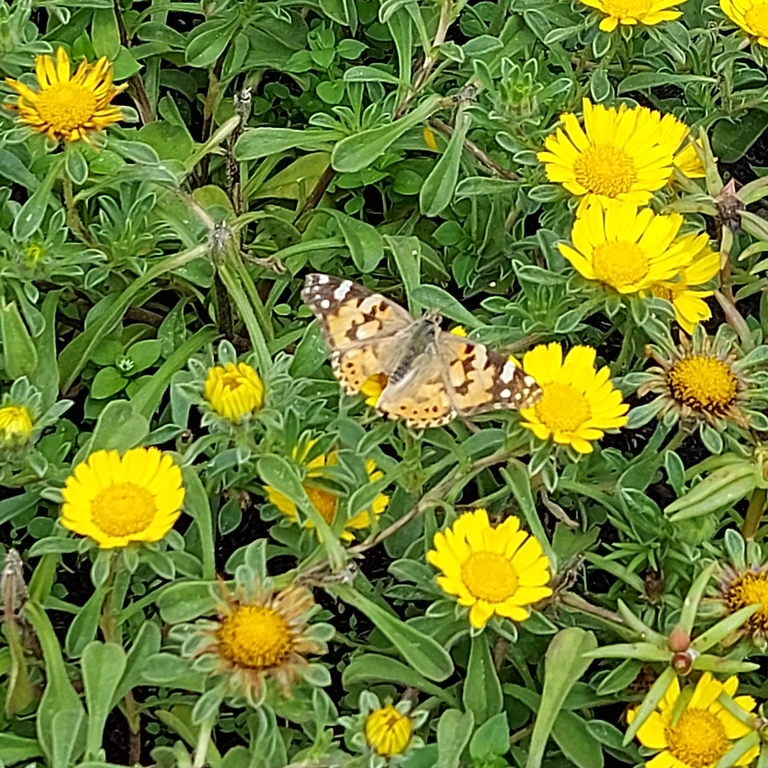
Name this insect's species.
Vanessa cardui
